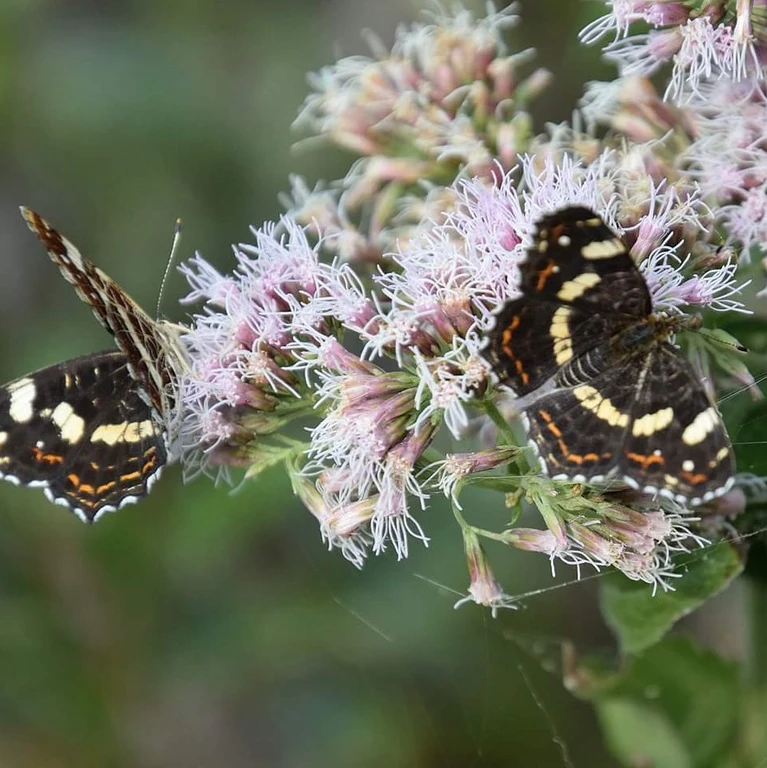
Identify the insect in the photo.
Araschnia levana
